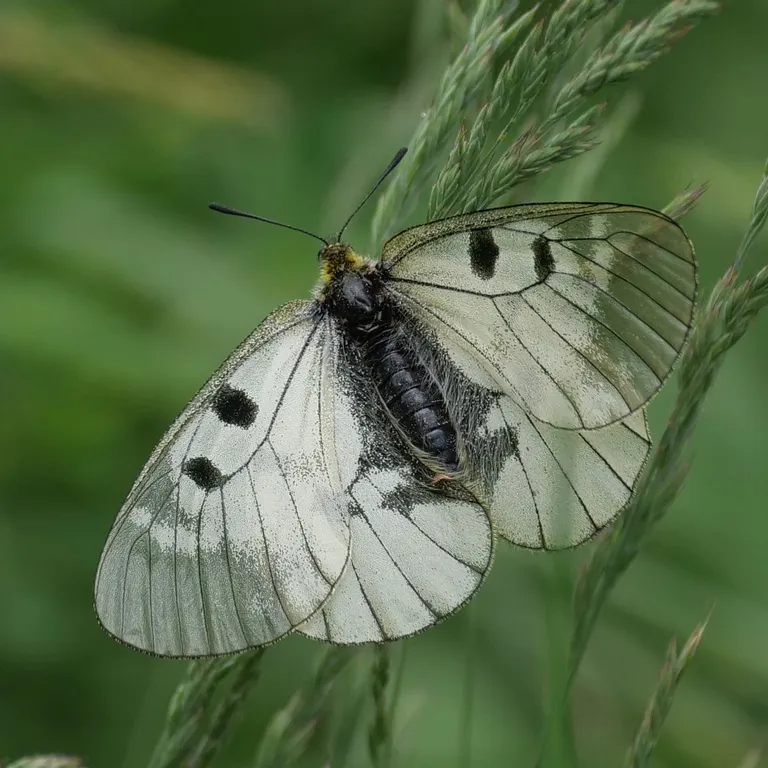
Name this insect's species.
Parnassius mnemosyne
